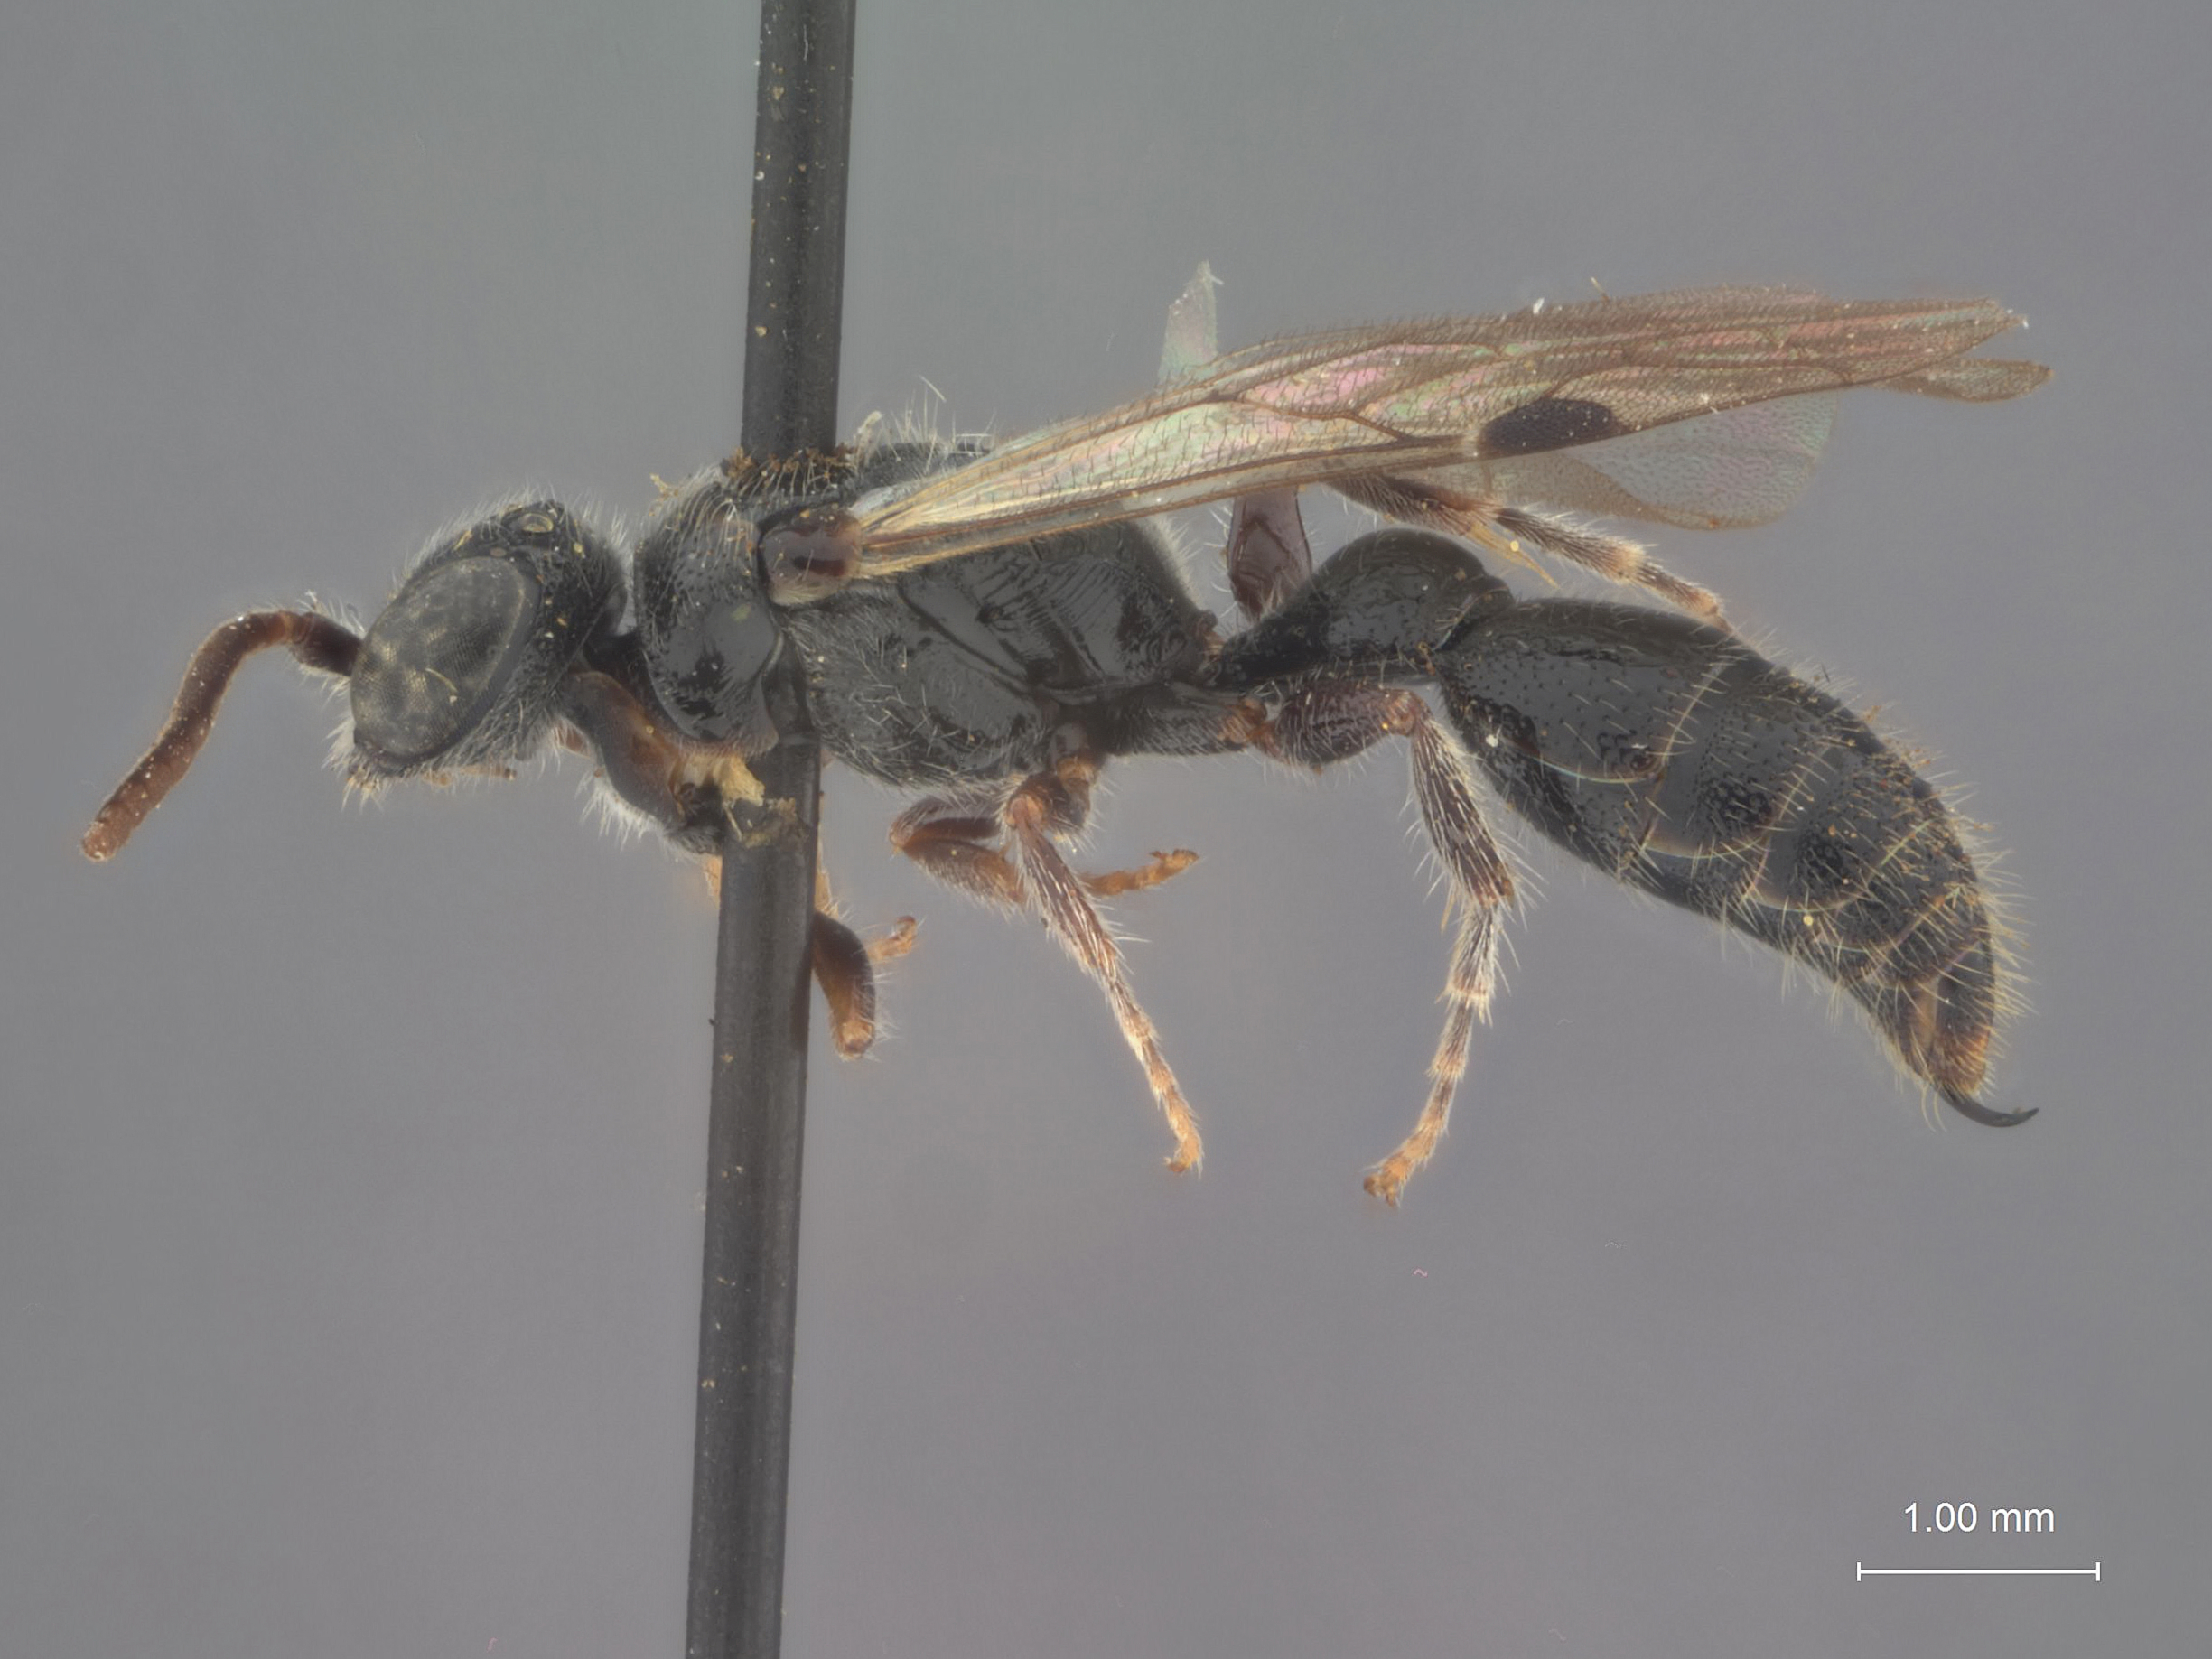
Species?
Tiphia pichonensis
